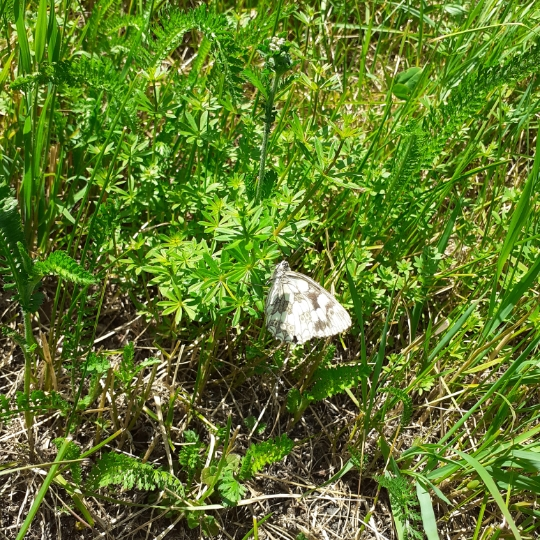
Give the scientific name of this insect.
Melanargia galathea
